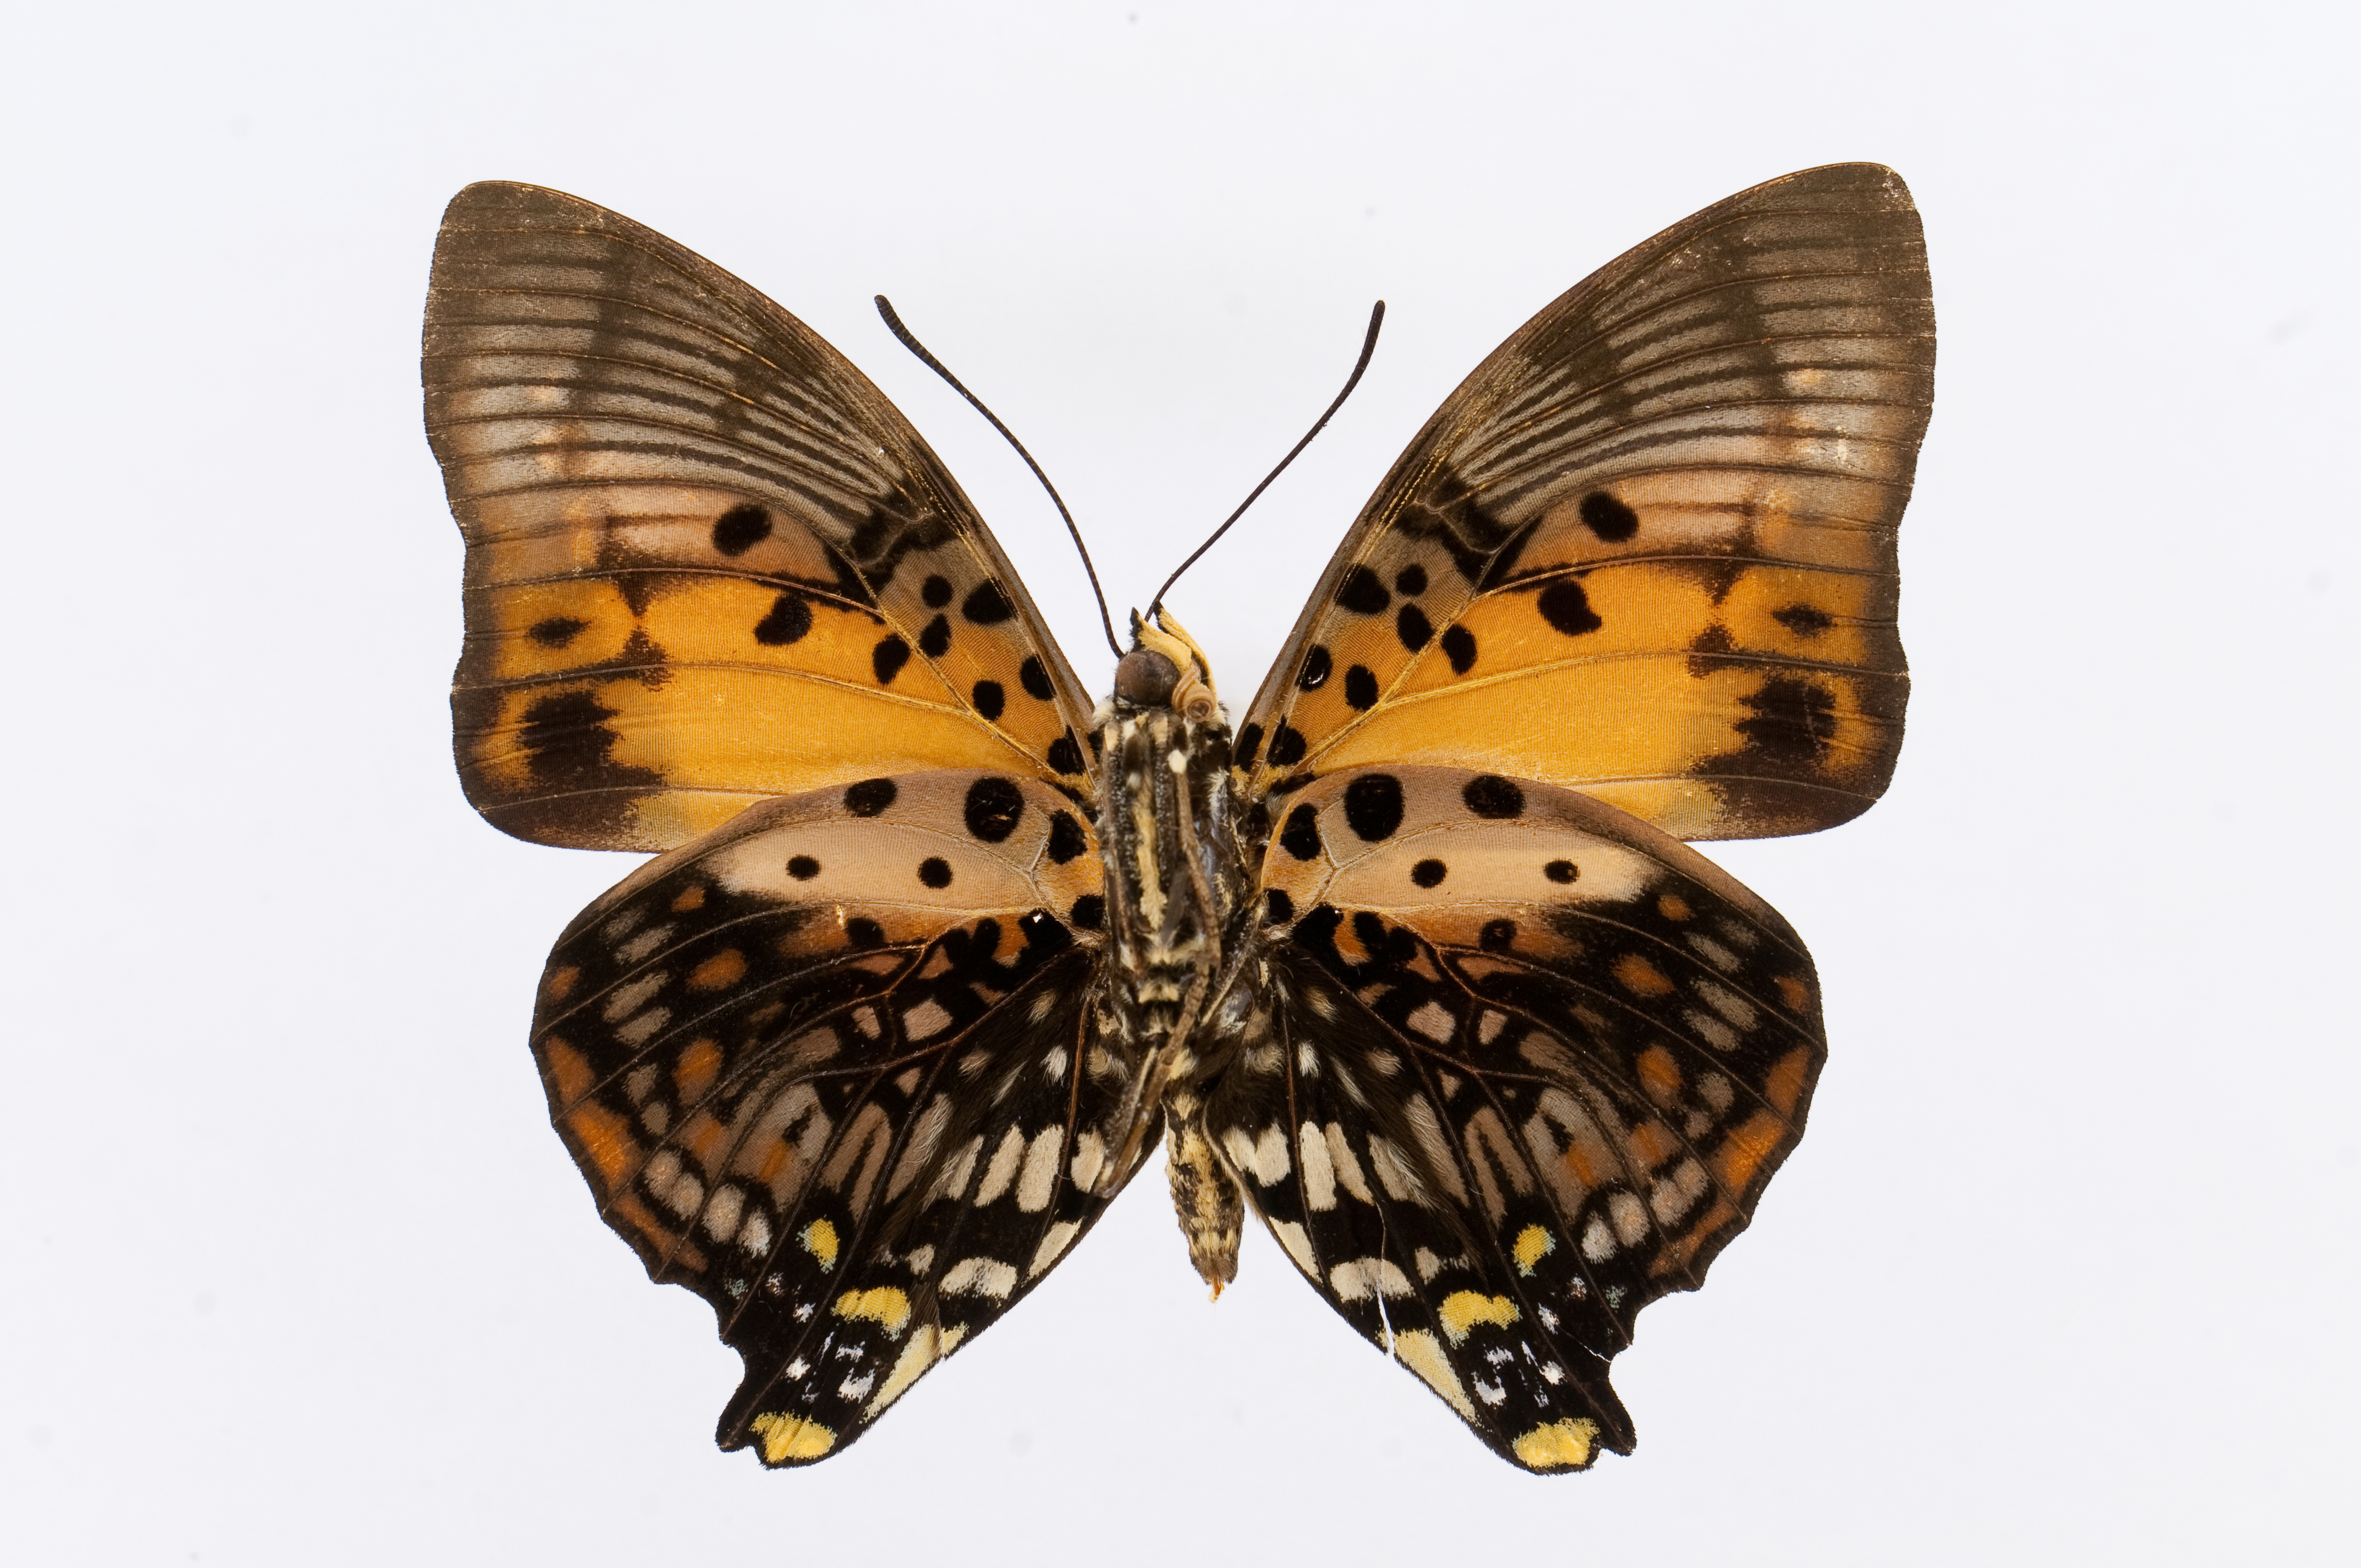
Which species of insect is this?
Charaxes zingha
